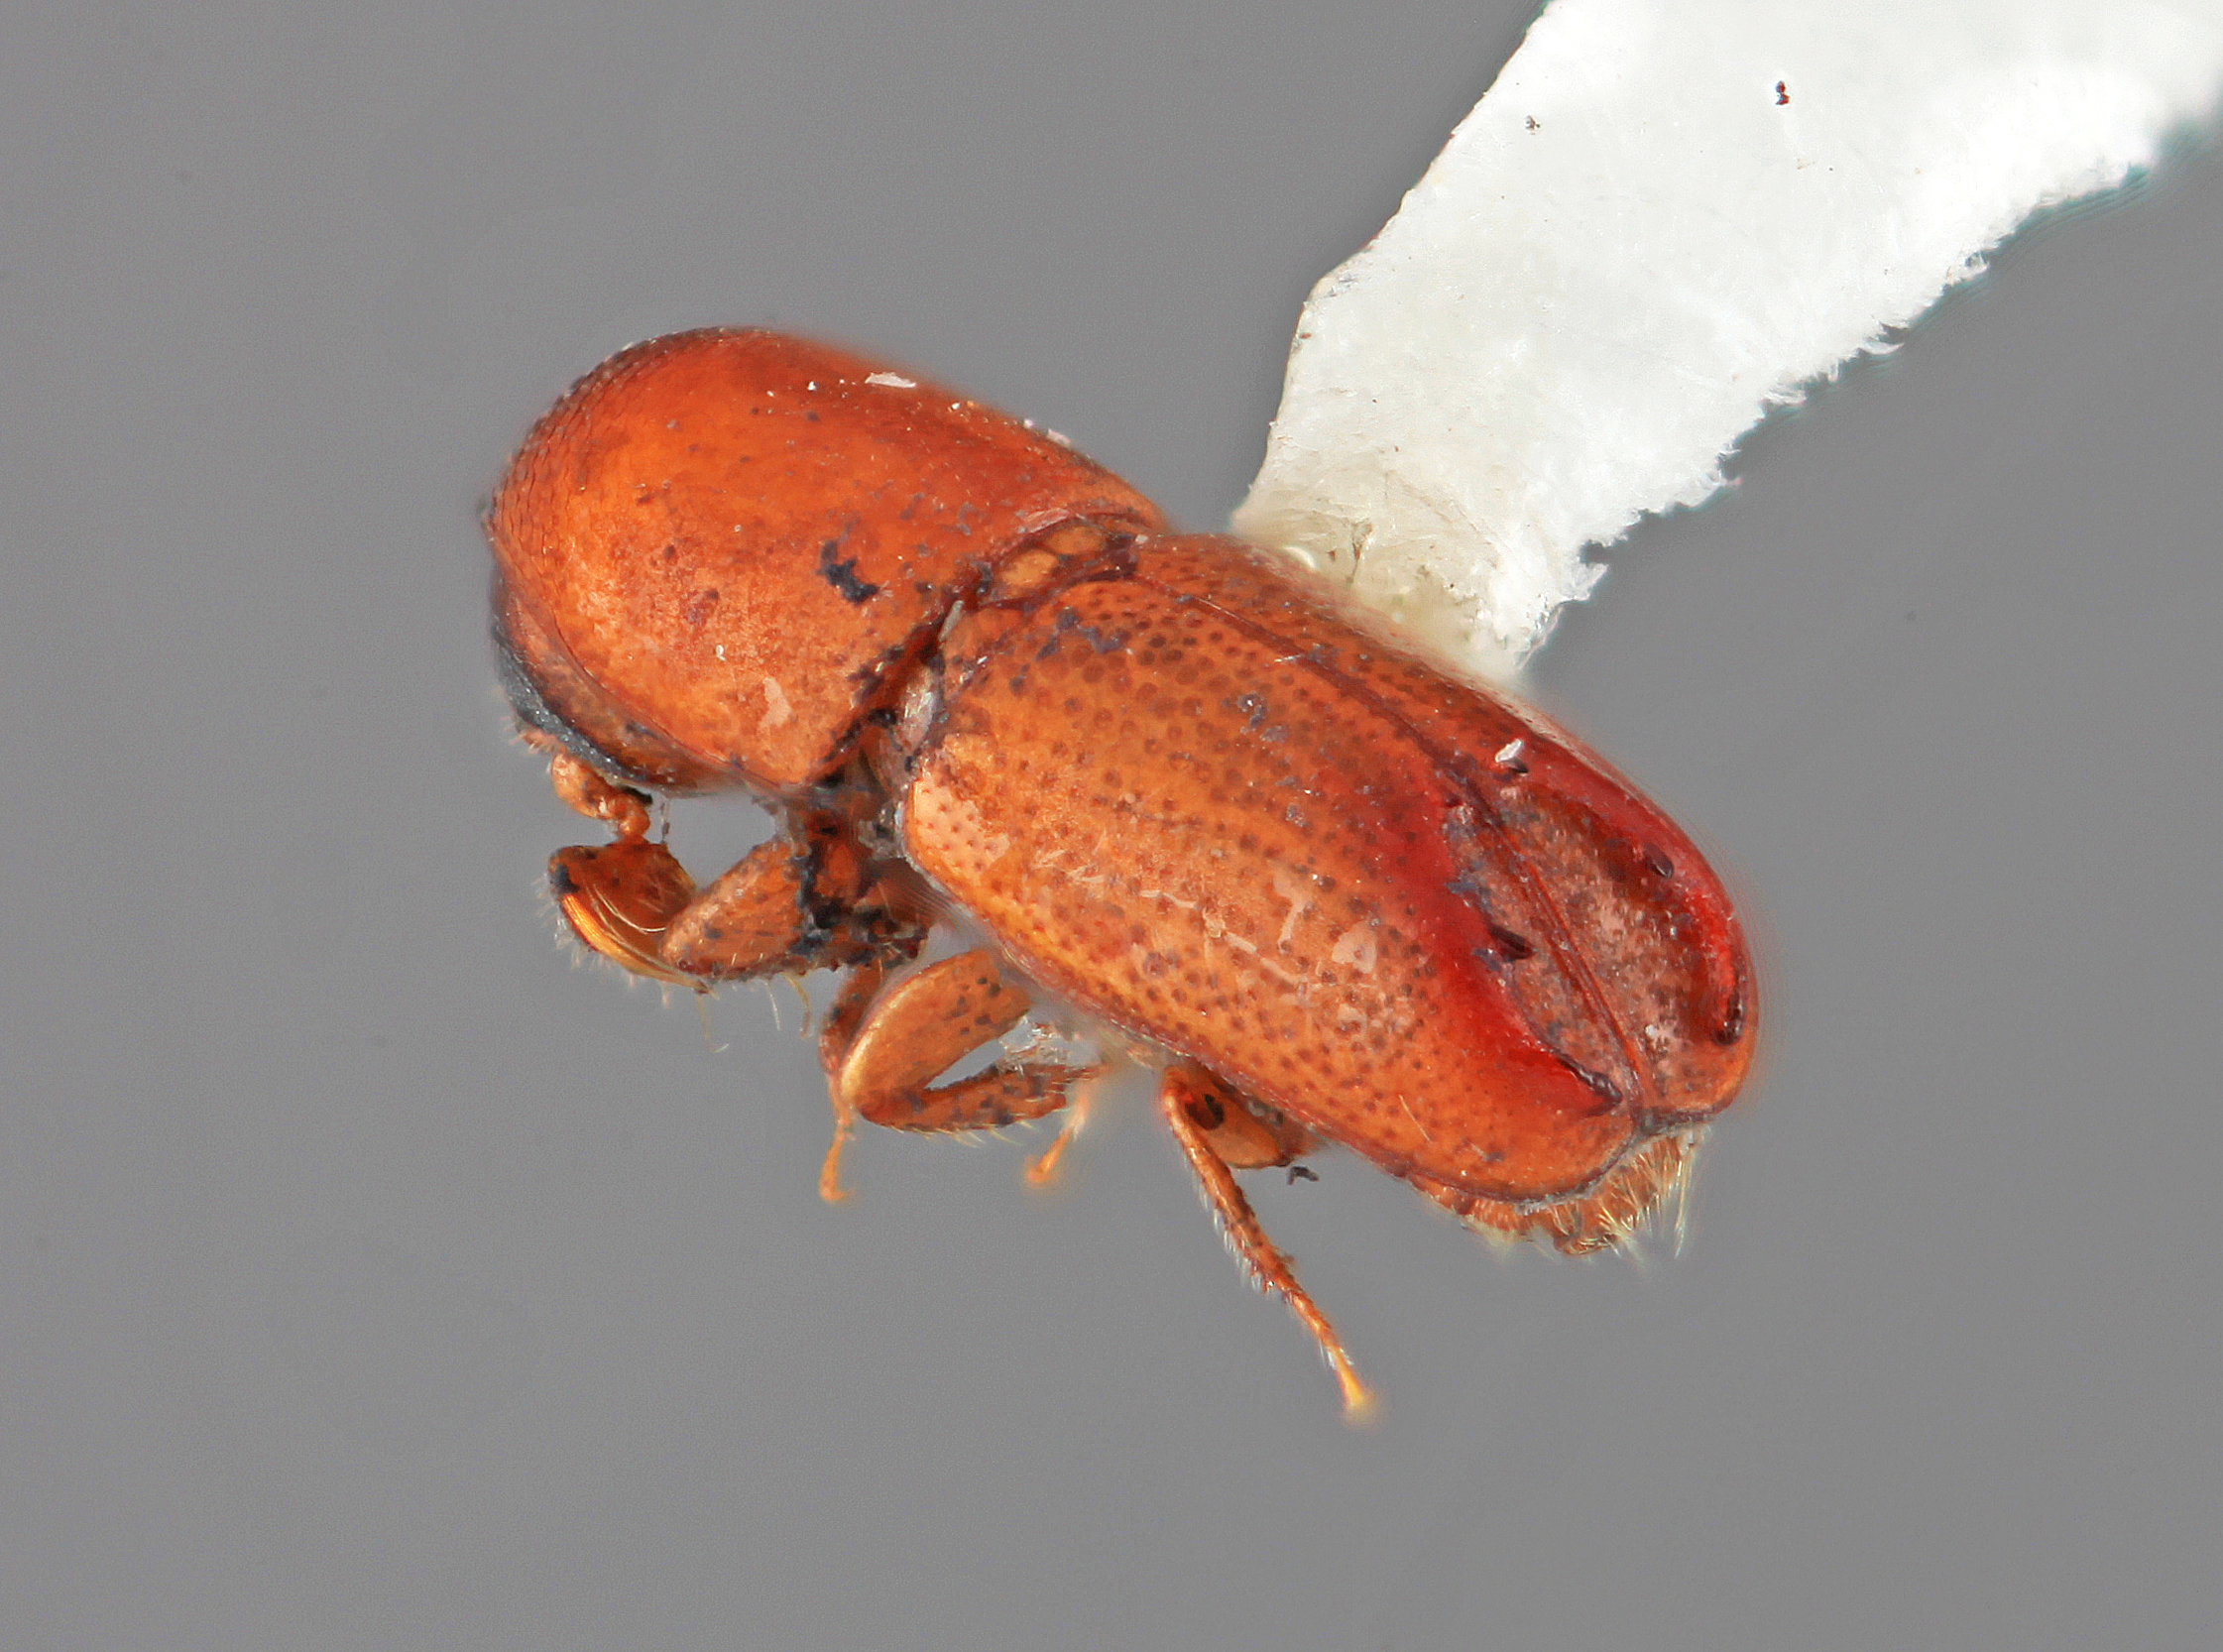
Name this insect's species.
Tricolus bicavus
